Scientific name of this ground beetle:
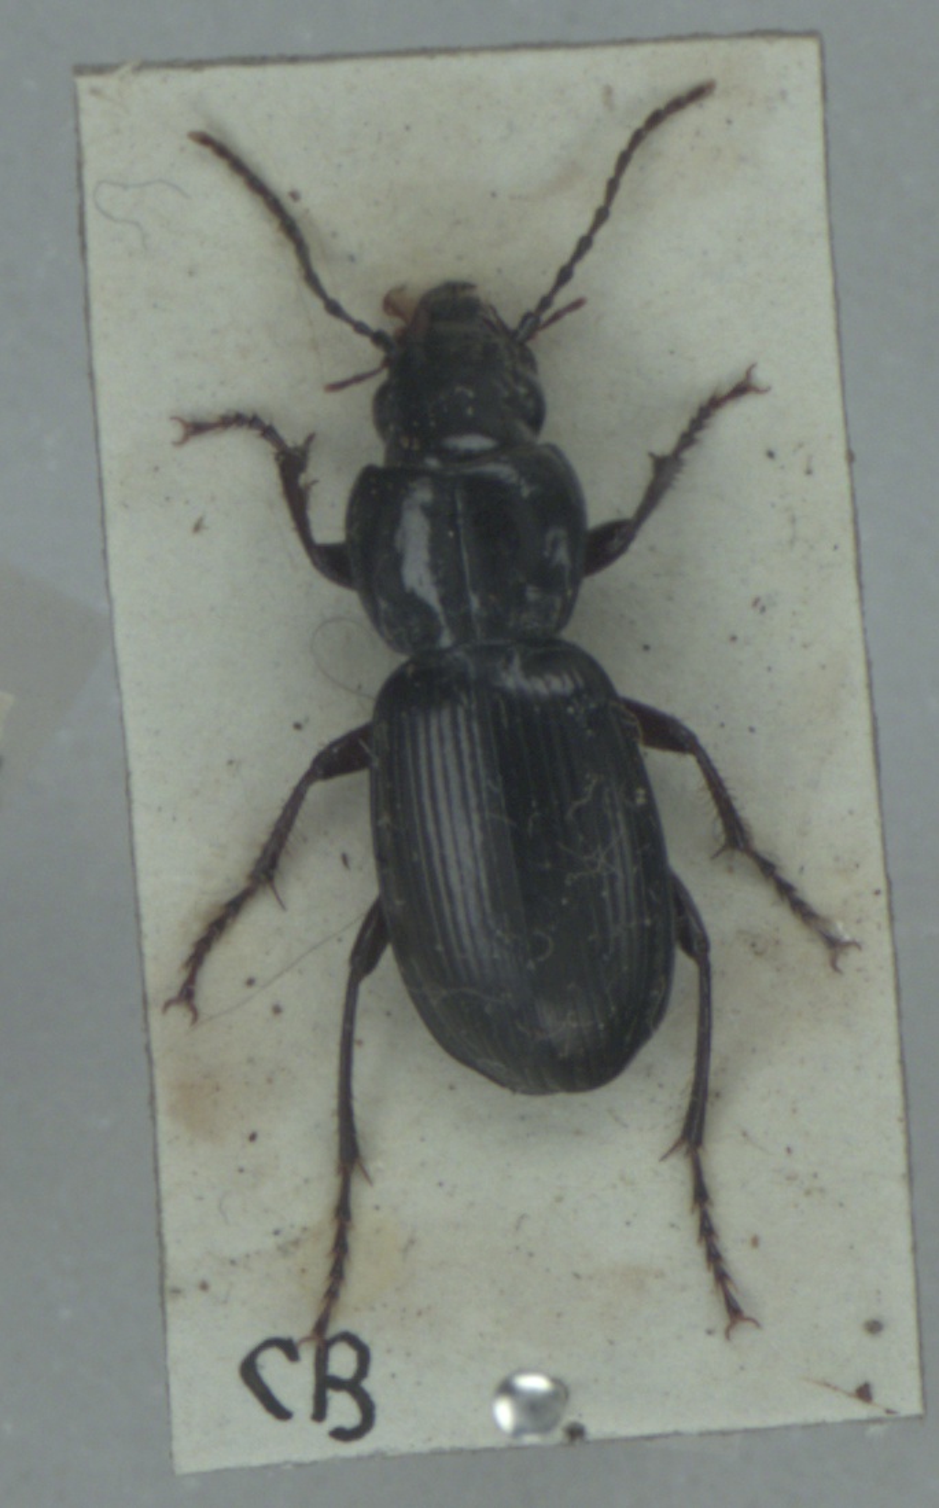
Pterostichus madidus
